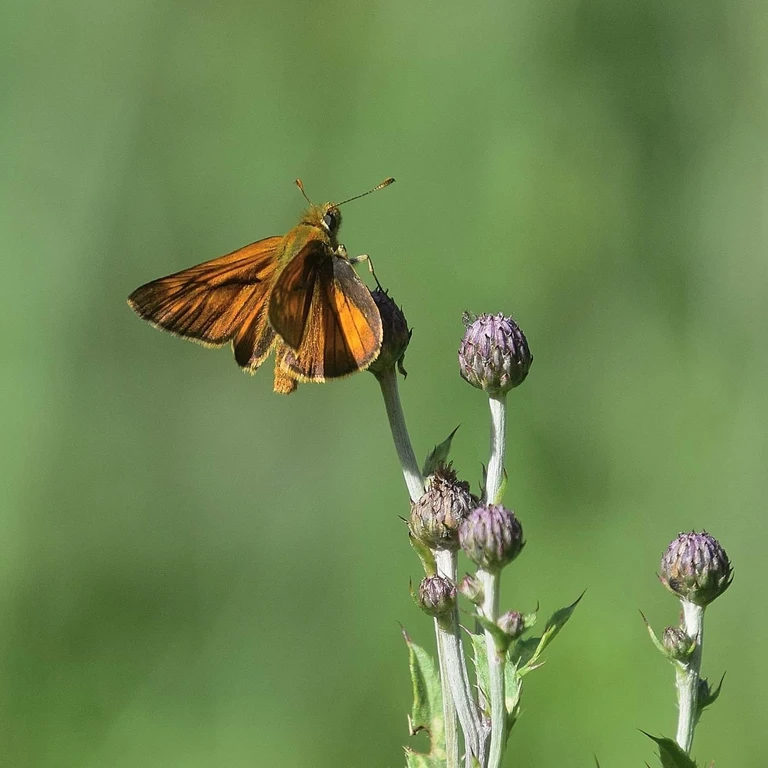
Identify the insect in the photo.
Ochlodes sylvanus (also Ochlodes venata)
